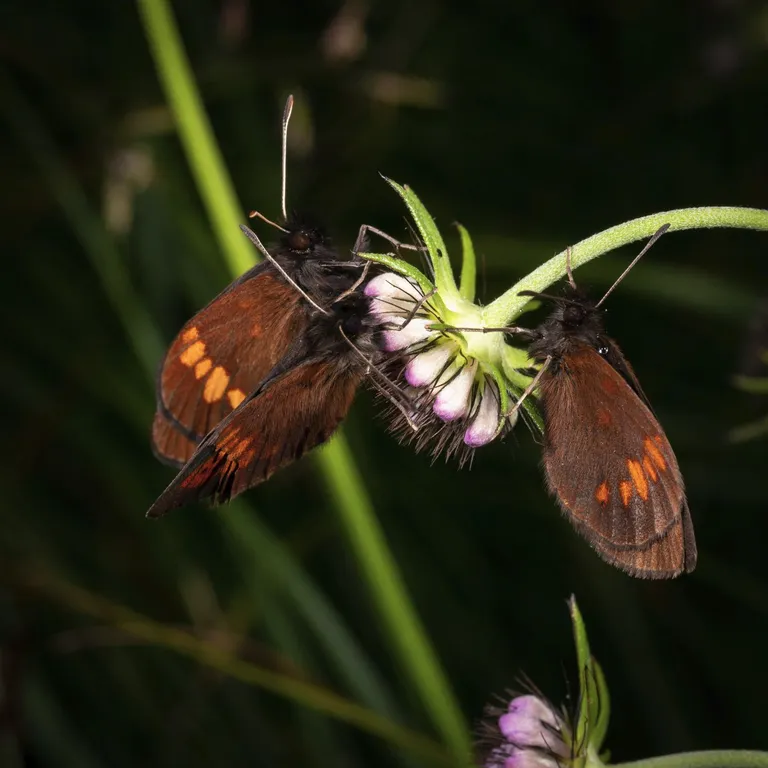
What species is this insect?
Erebia manto
